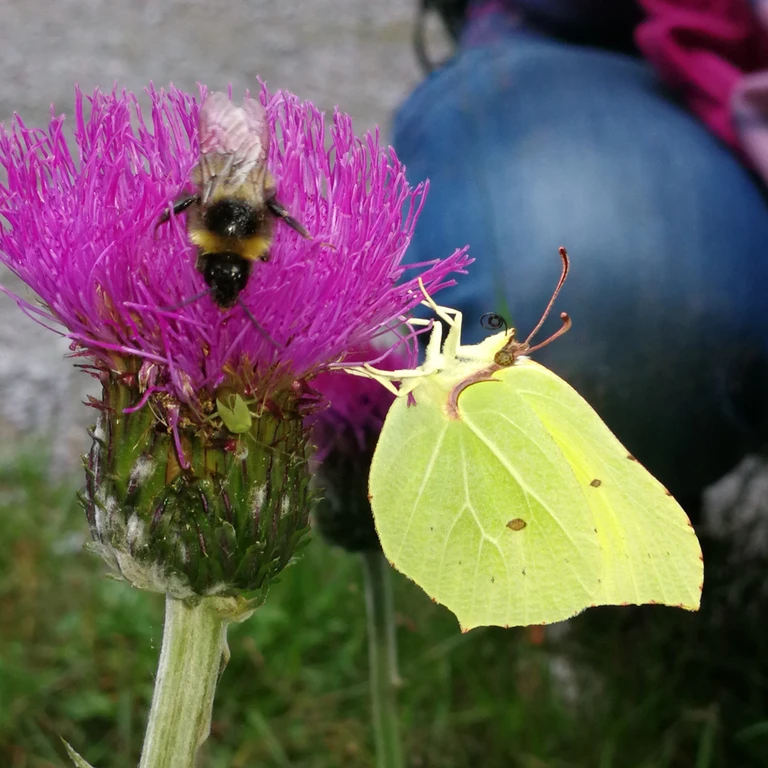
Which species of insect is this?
Gonepteryx rhamni
